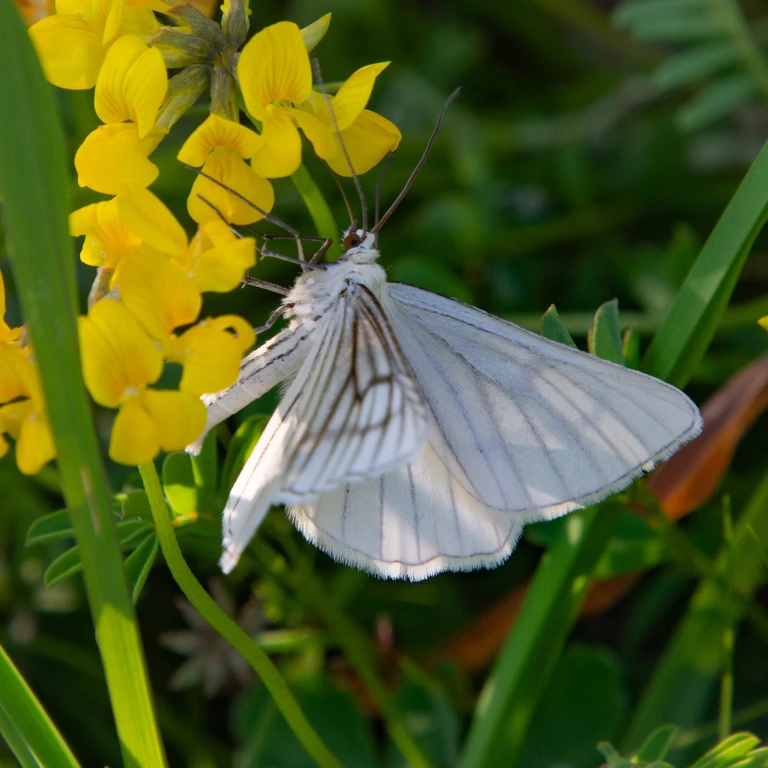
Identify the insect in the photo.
Siona lineata
